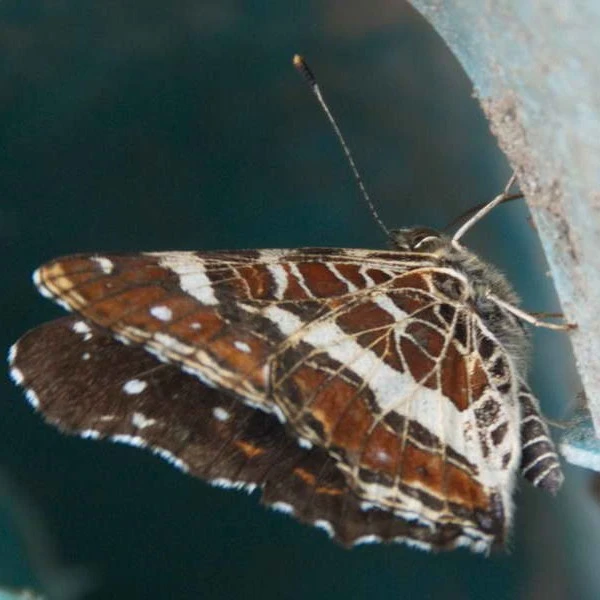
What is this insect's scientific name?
Araschnia levana
